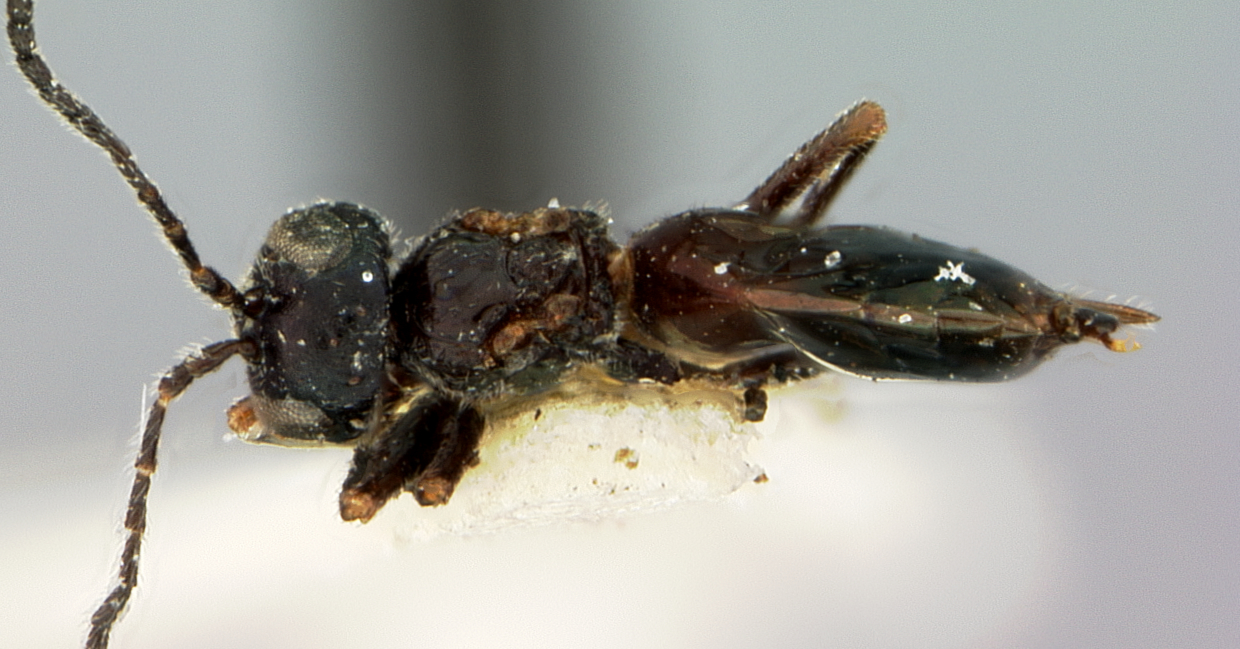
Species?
Phylloteras prinum
